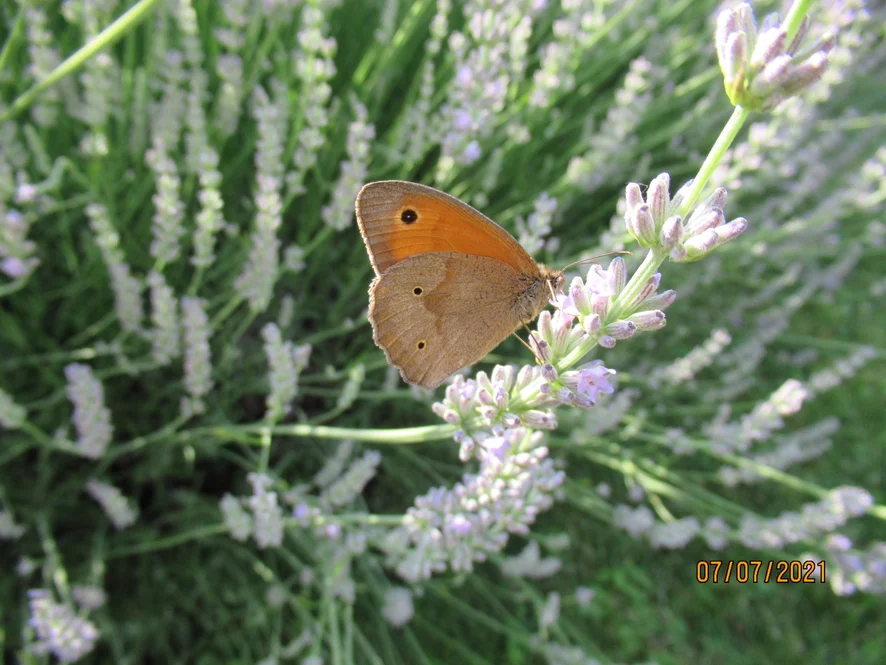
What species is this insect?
Maniola jurtina
